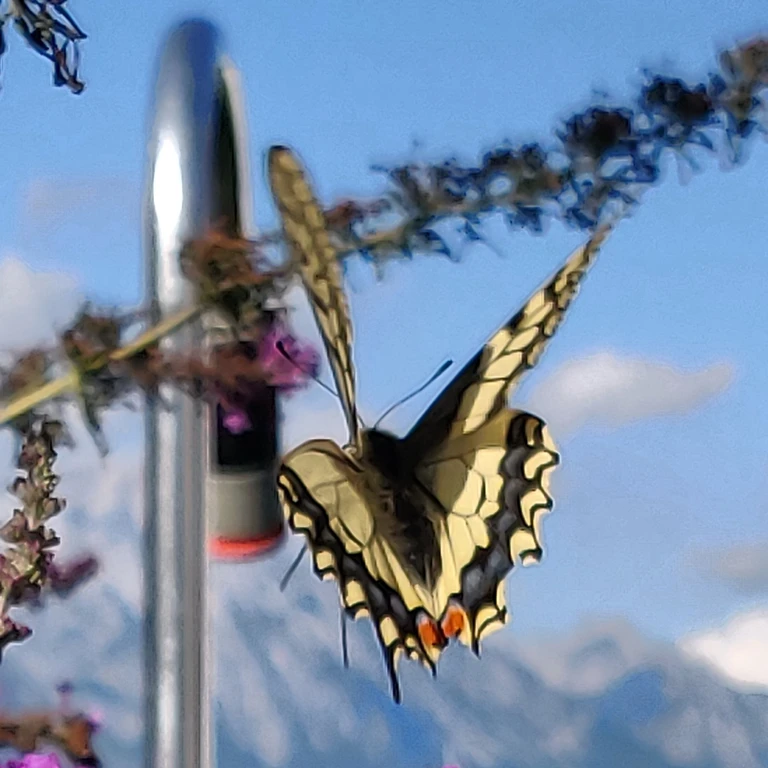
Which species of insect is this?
Papilio machaon
